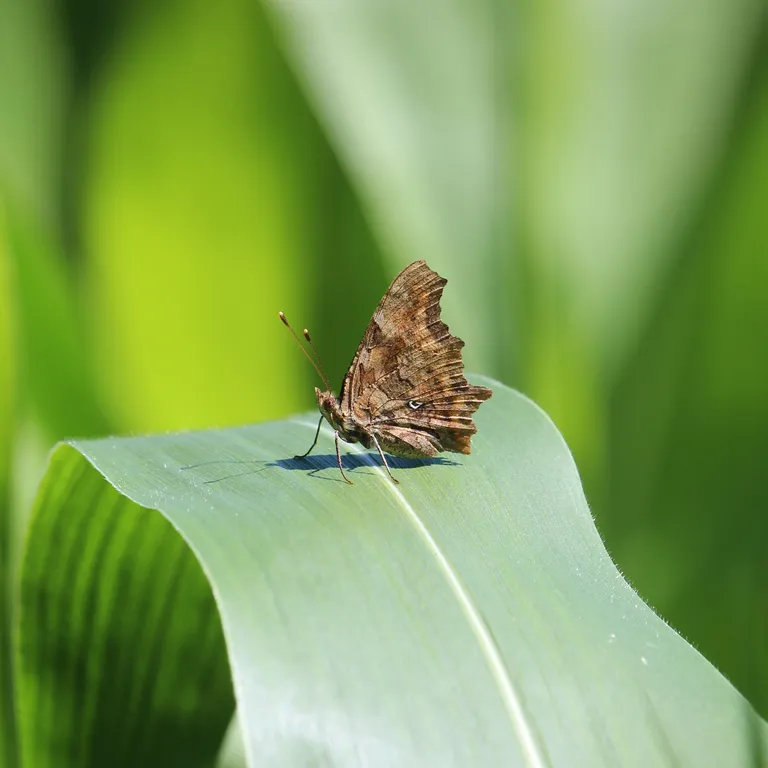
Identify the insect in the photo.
Polygonia c-album
